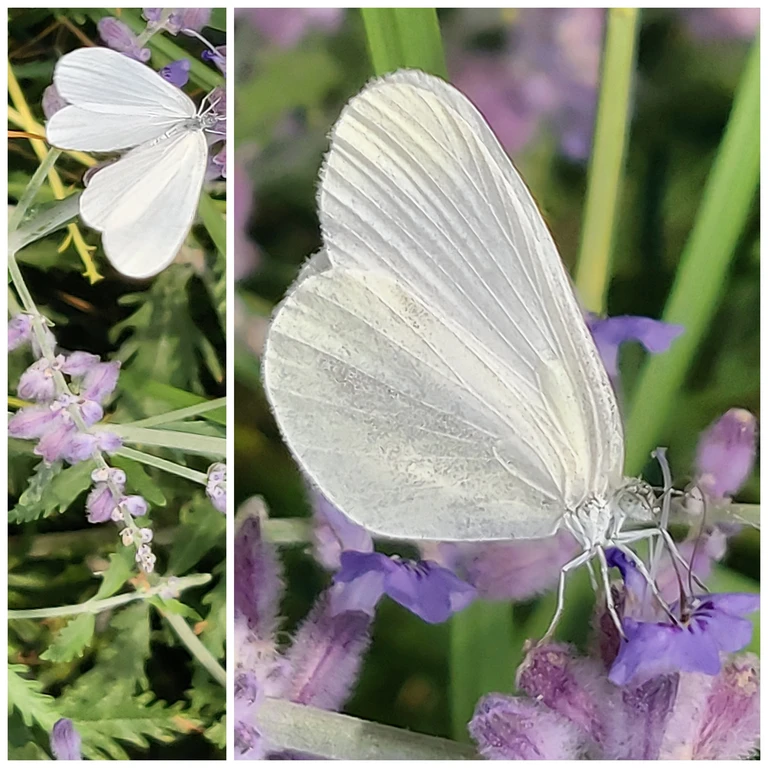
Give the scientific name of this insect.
Leptidea sinapis/juvernica
